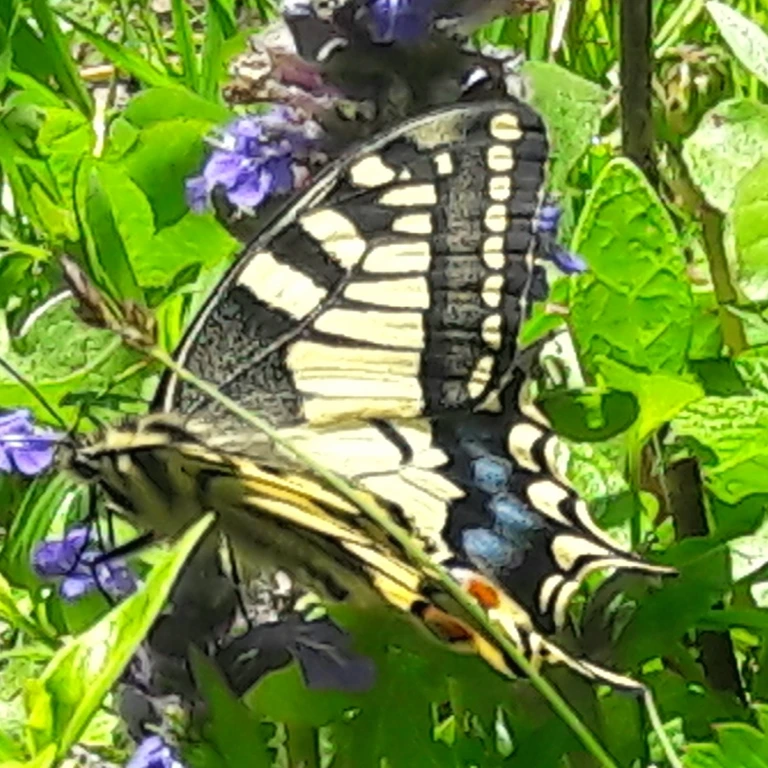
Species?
Papilio machaon
